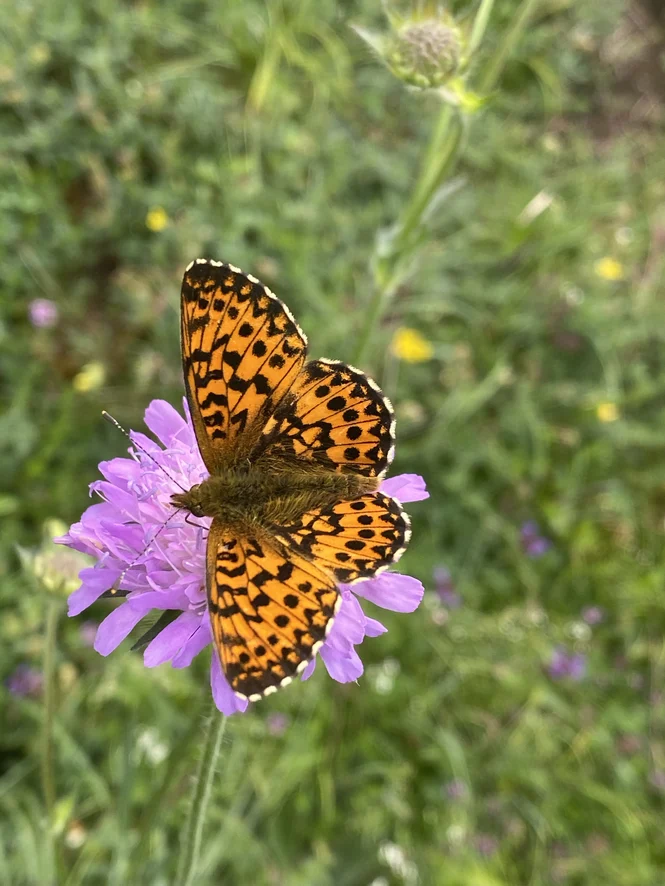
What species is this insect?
Boloria dia
